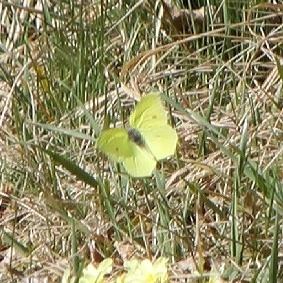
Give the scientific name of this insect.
Gonepteryx rhamni
